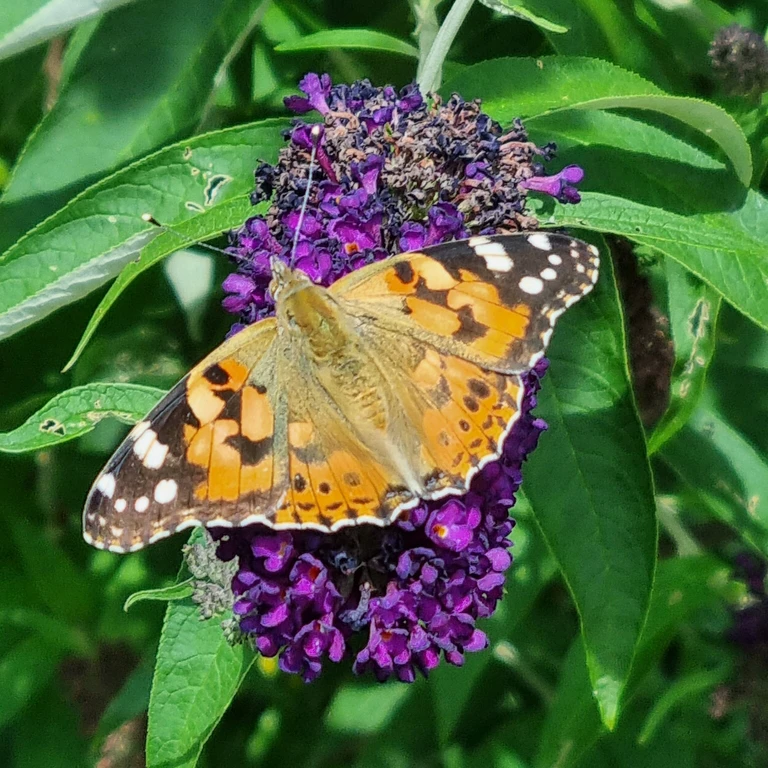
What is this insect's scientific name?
Aglais urticae
